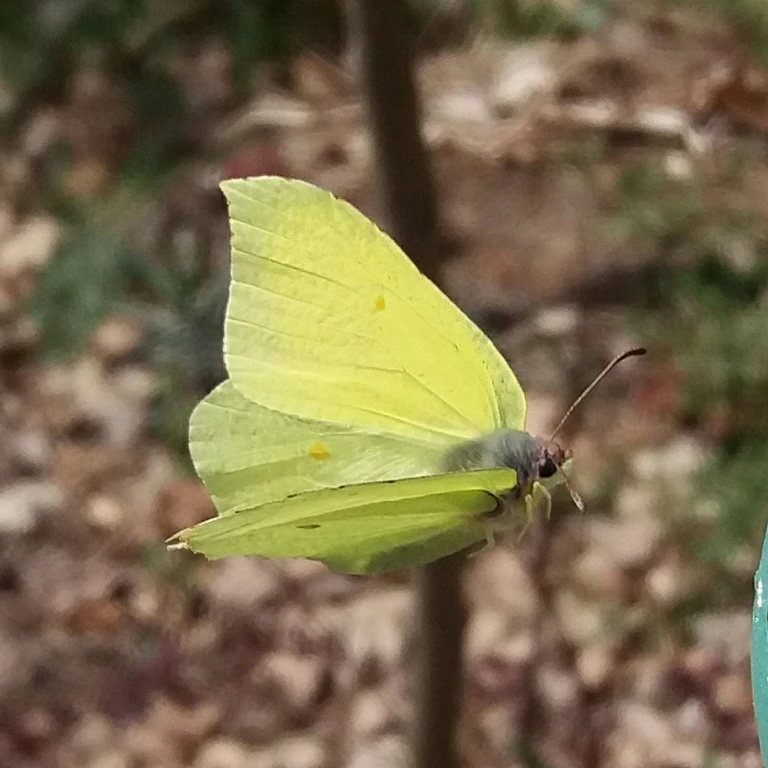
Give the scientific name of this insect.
Gonepteryx rhamni
